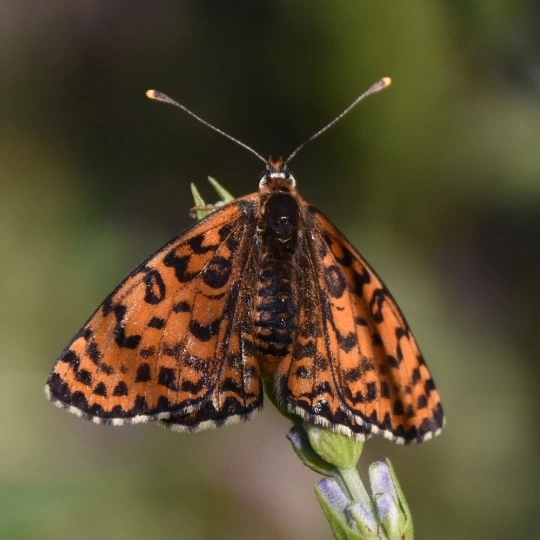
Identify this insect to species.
Melitaea didyma
